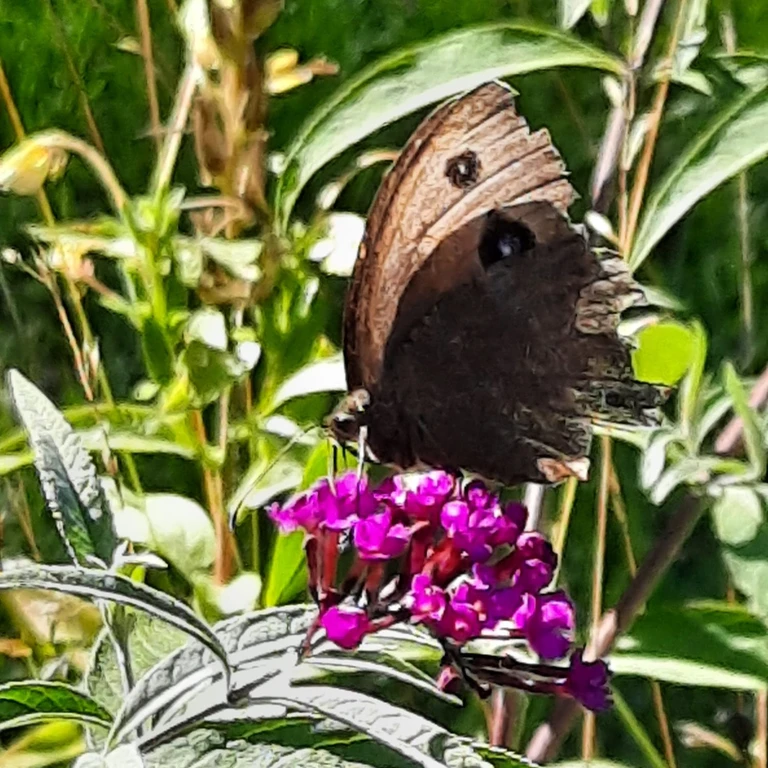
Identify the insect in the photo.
Minois dryas
